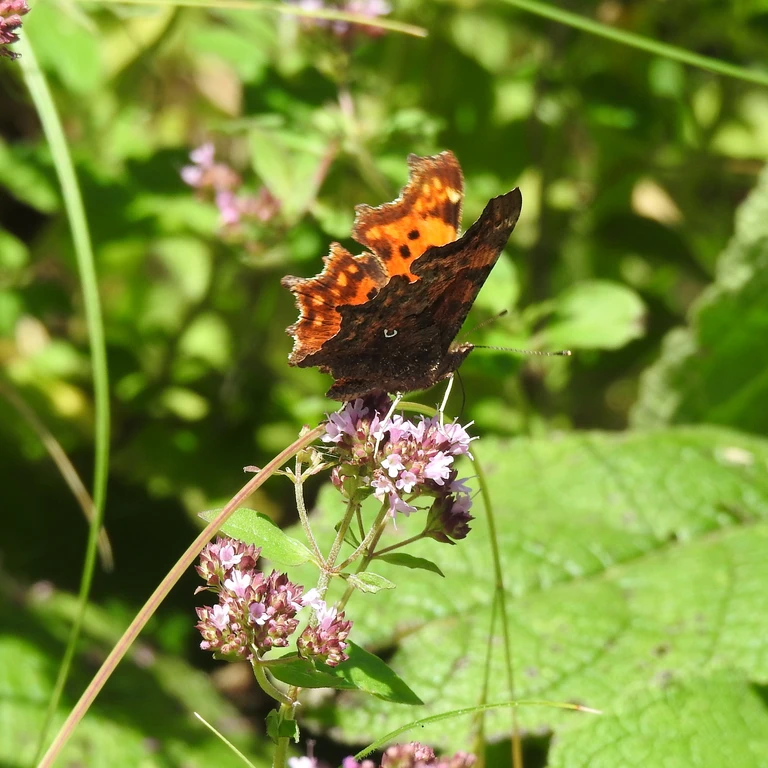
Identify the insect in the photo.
Polygonia c-album
